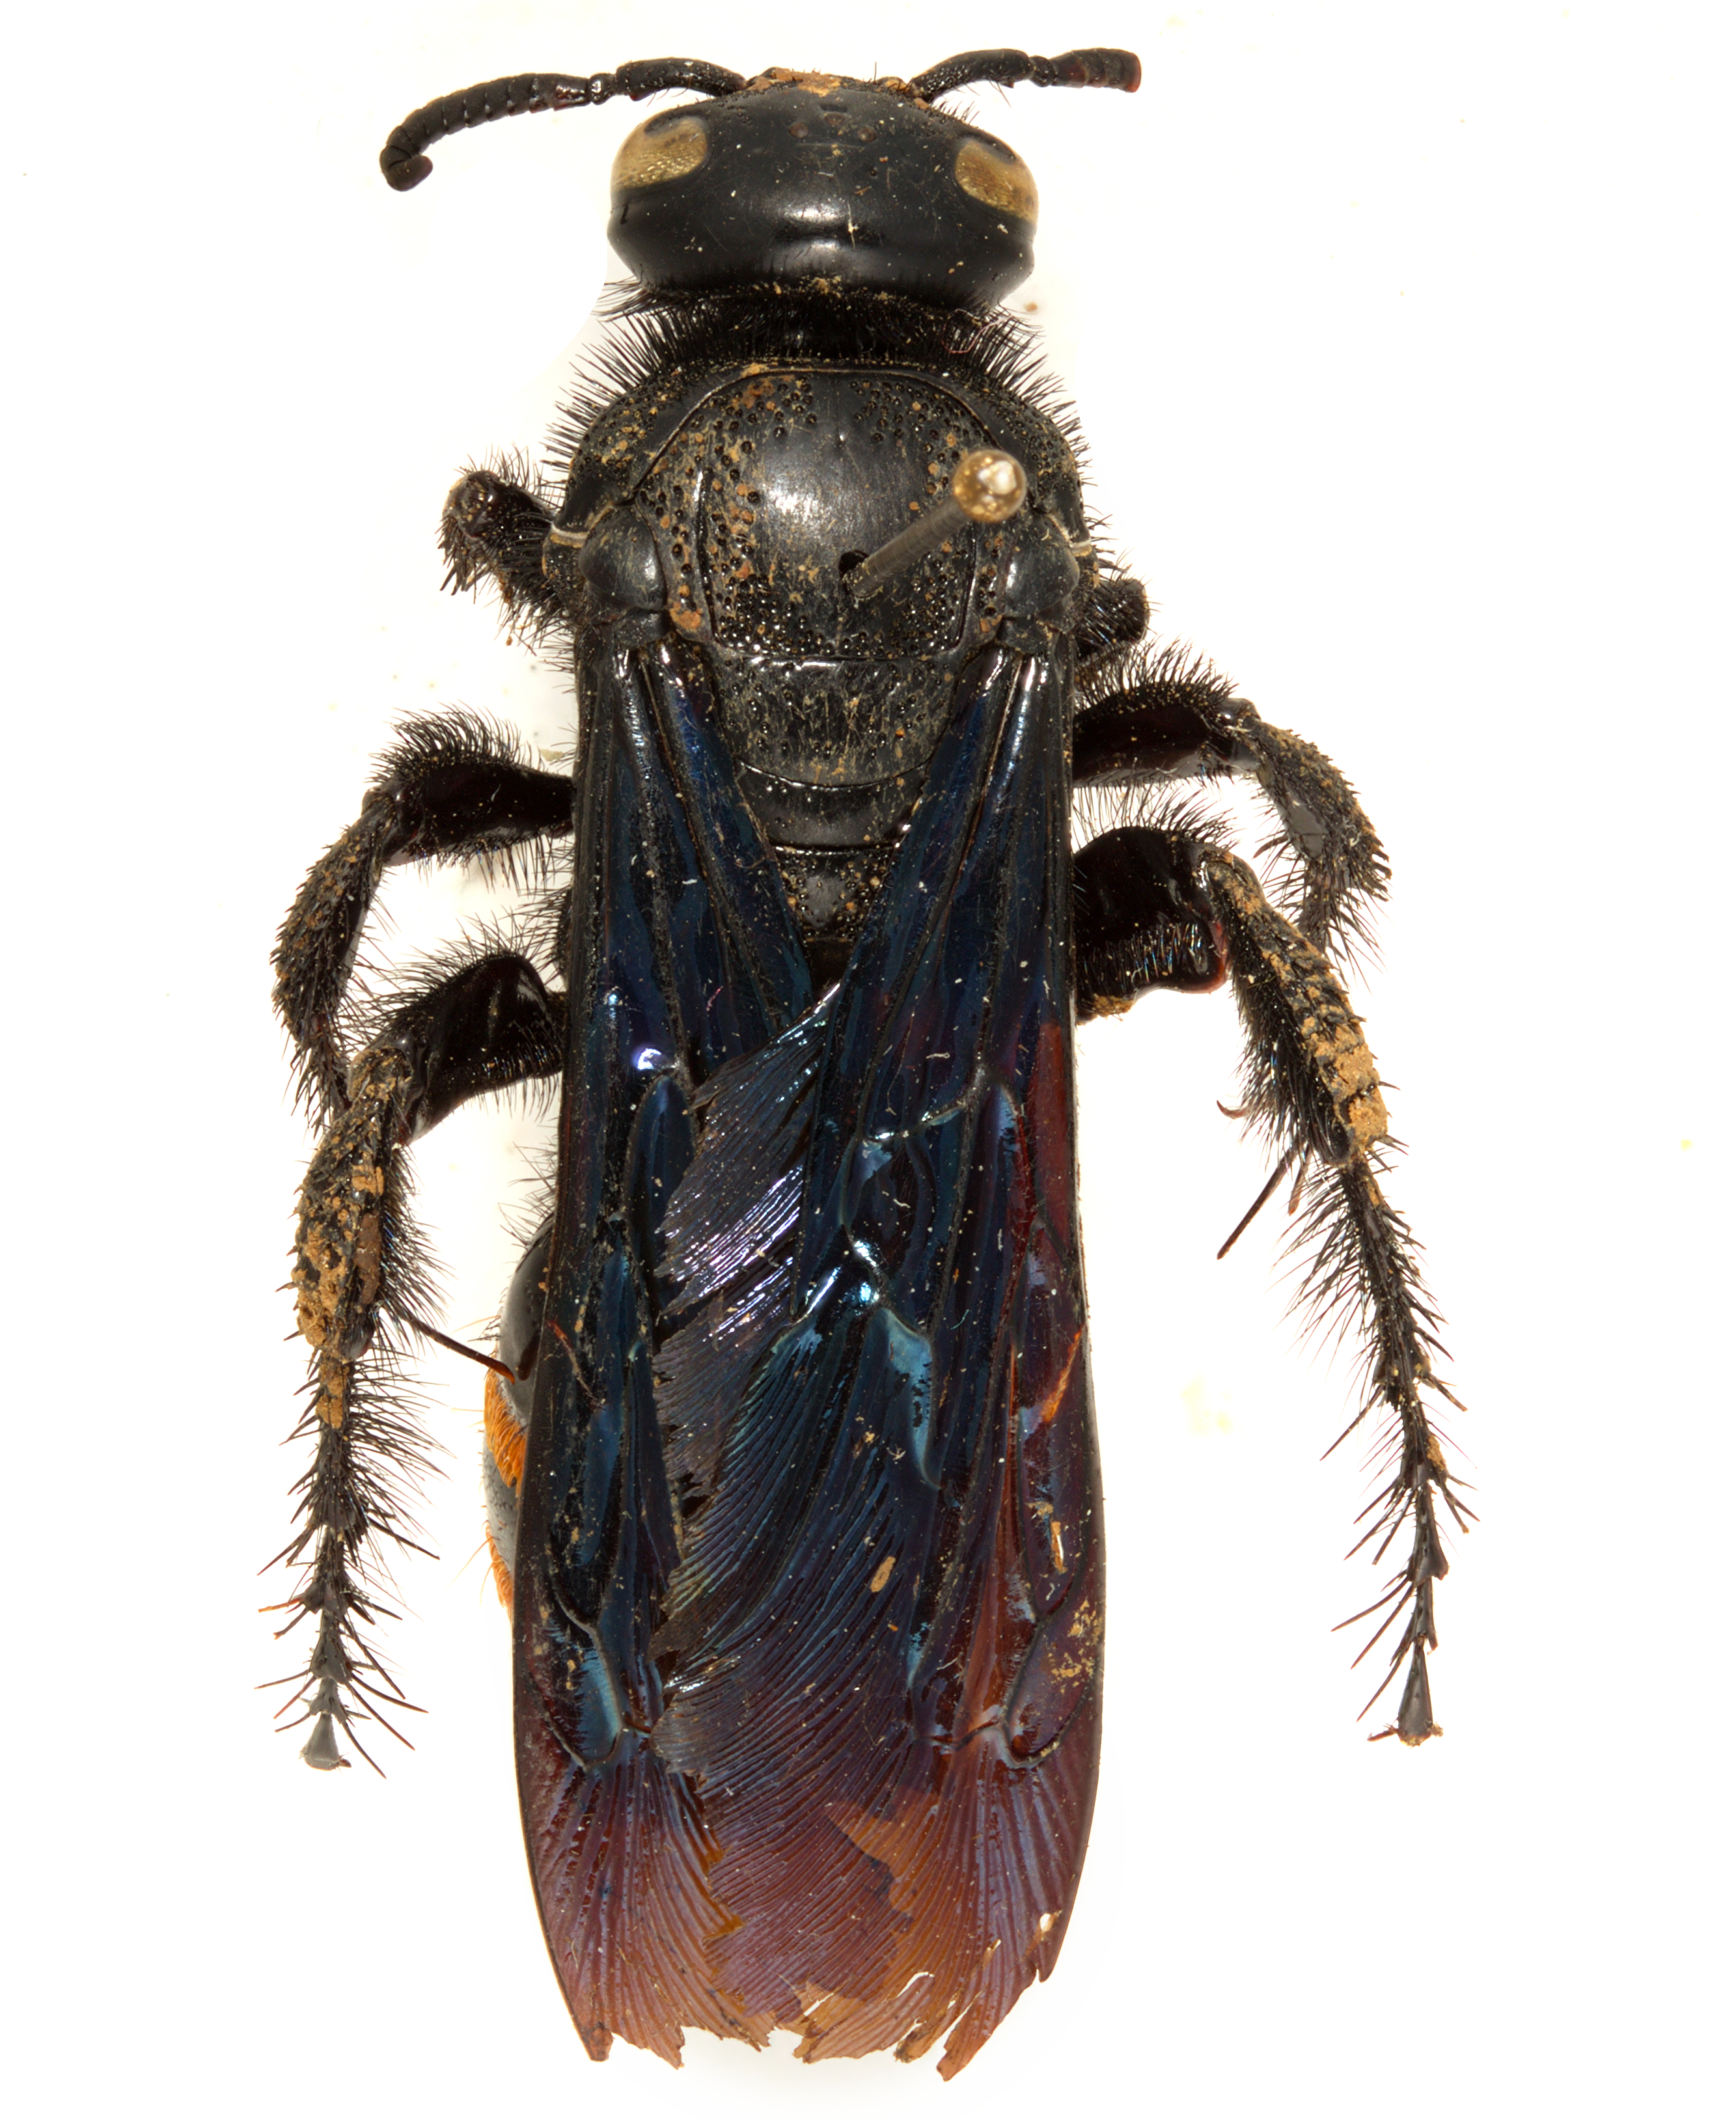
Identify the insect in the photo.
Colpacampsomeris indica
